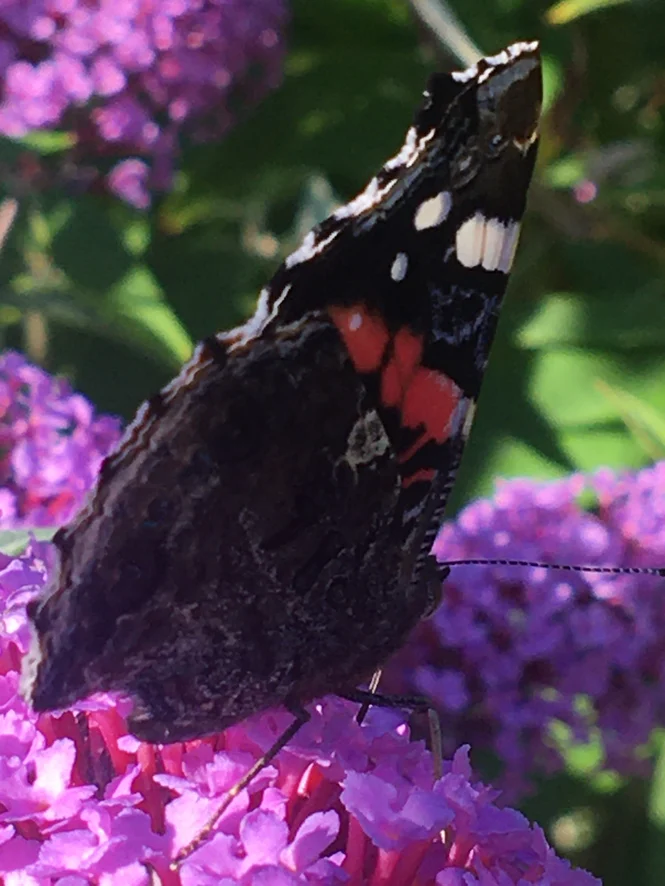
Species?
Vanessa atalanta
